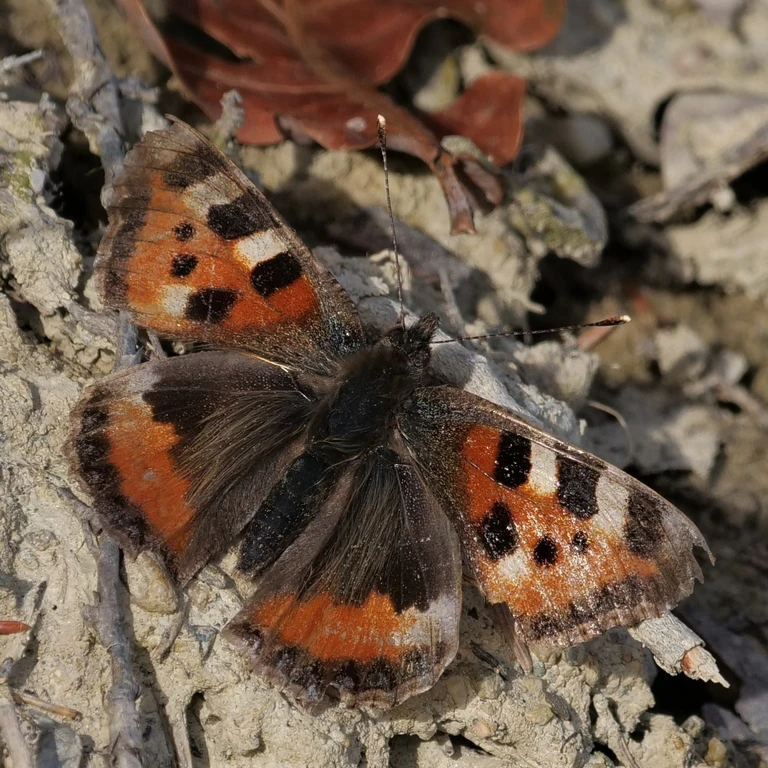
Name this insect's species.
Aglais urticae
